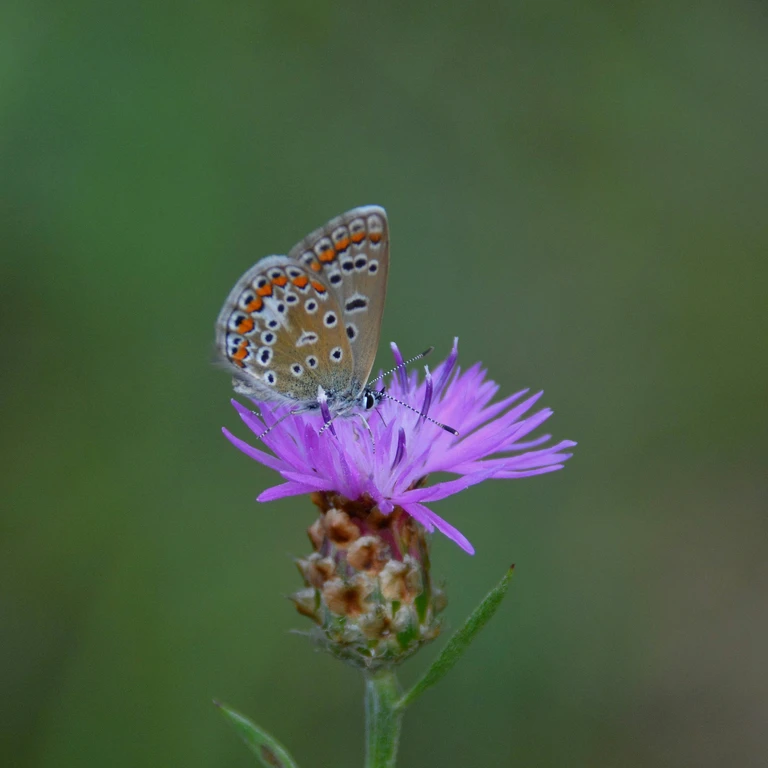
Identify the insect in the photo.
Polyommatus icarus
